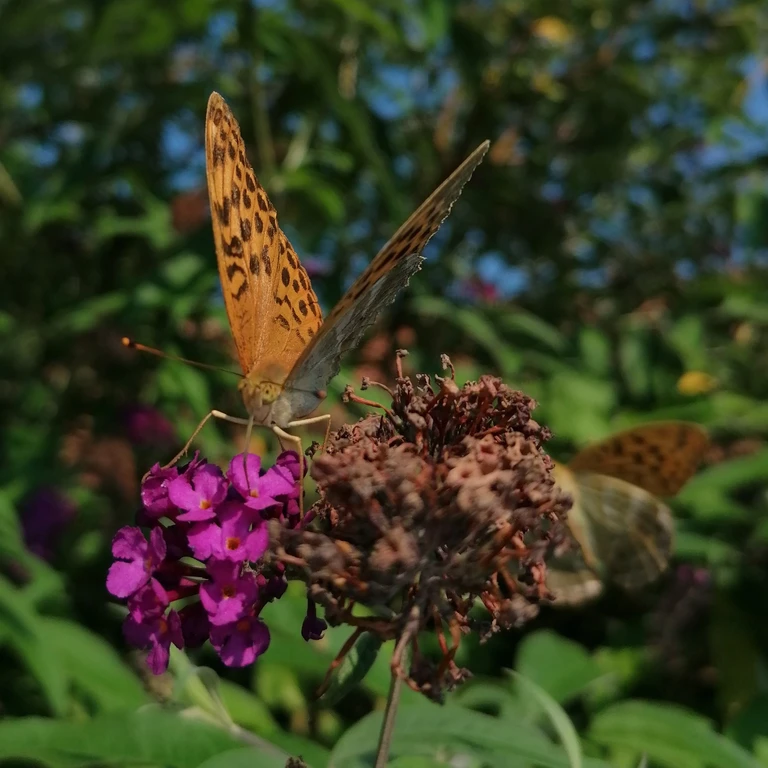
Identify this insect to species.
Argynnis paphia
